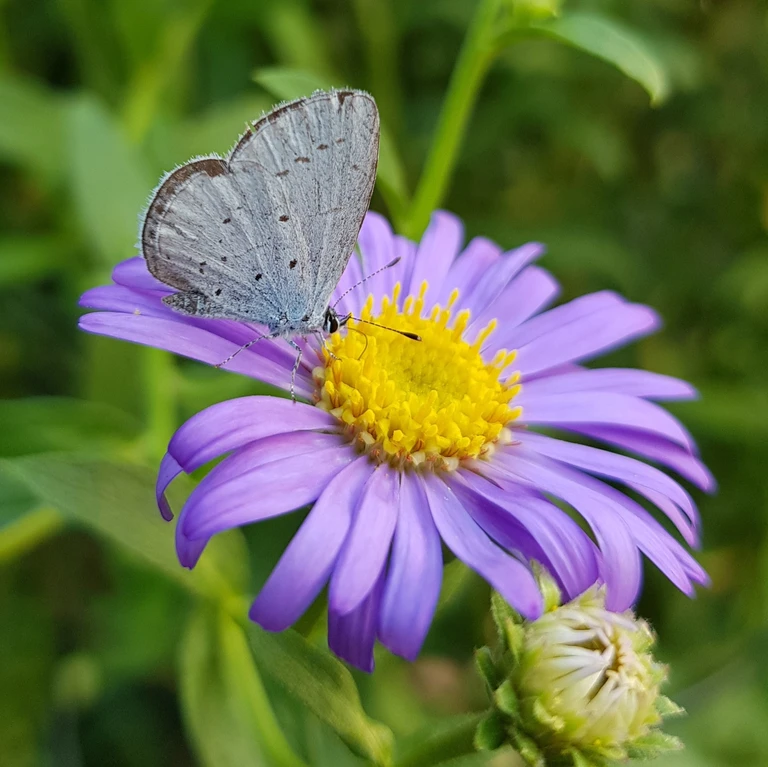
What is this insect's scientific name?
Celastrina argiolus
